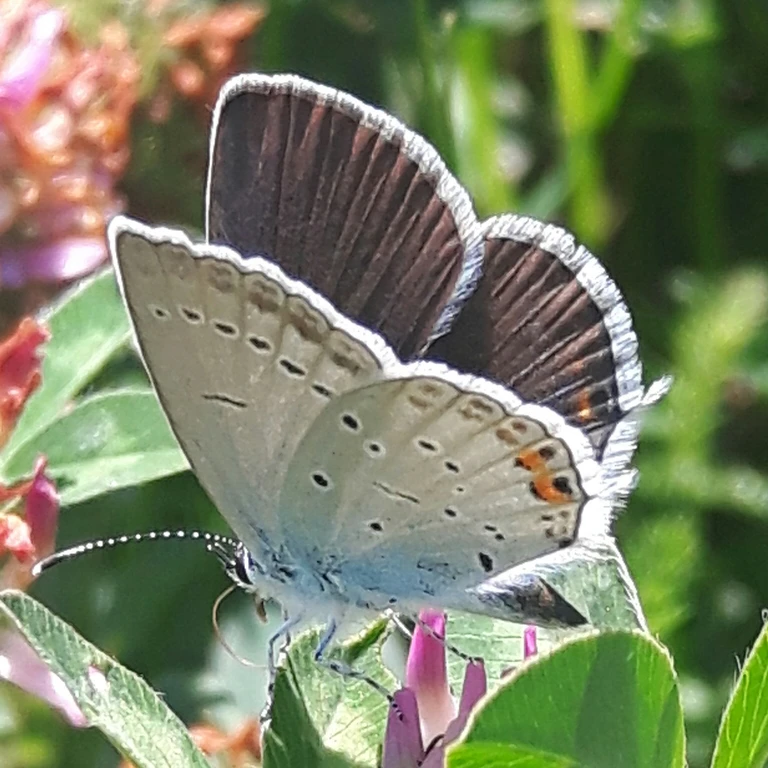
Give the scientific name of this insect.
Cupido argiades (also Elkalyce argiades)
